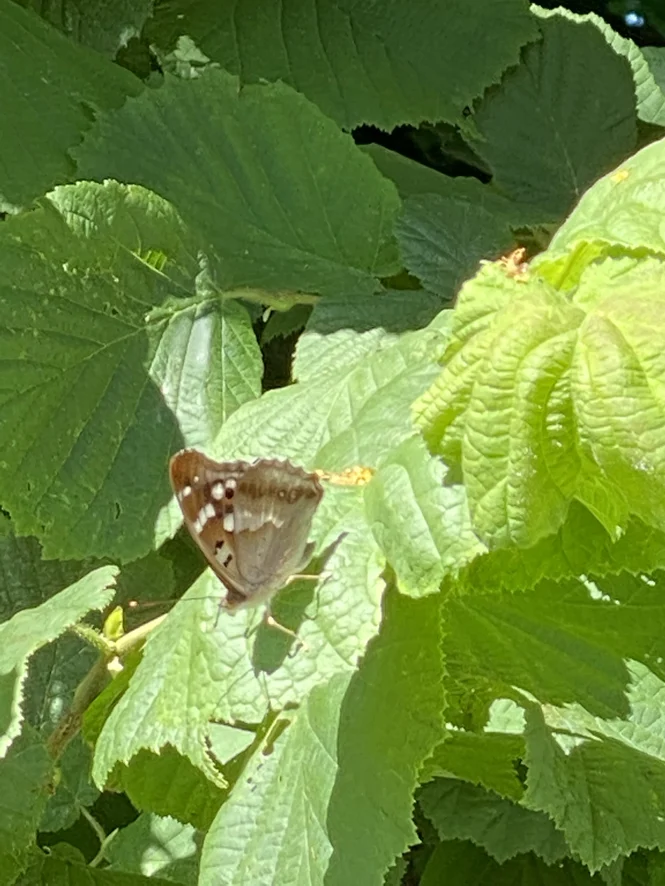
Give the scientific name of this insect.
Apatura ilia
